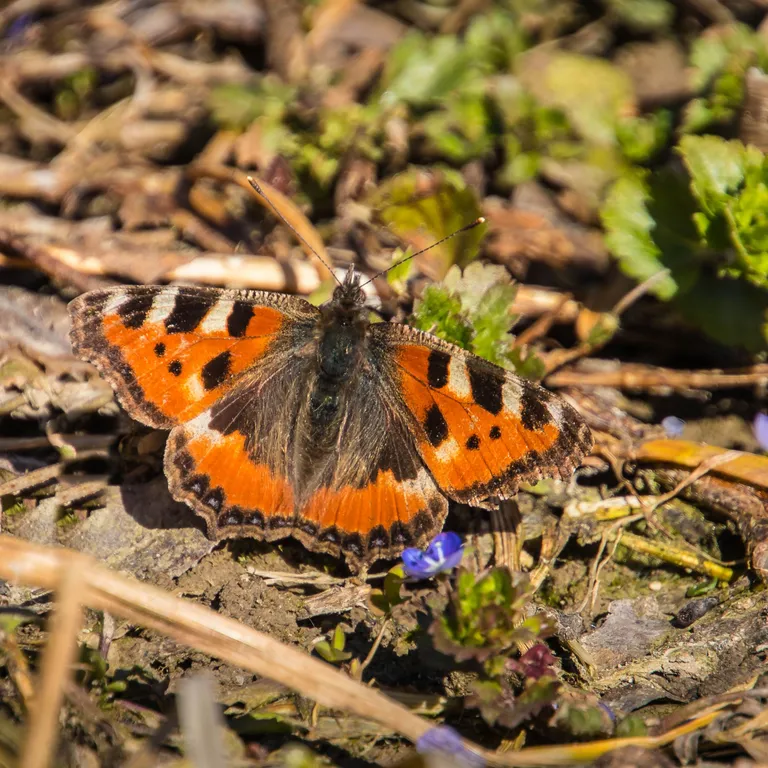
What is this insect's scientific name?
Aglais urticae
